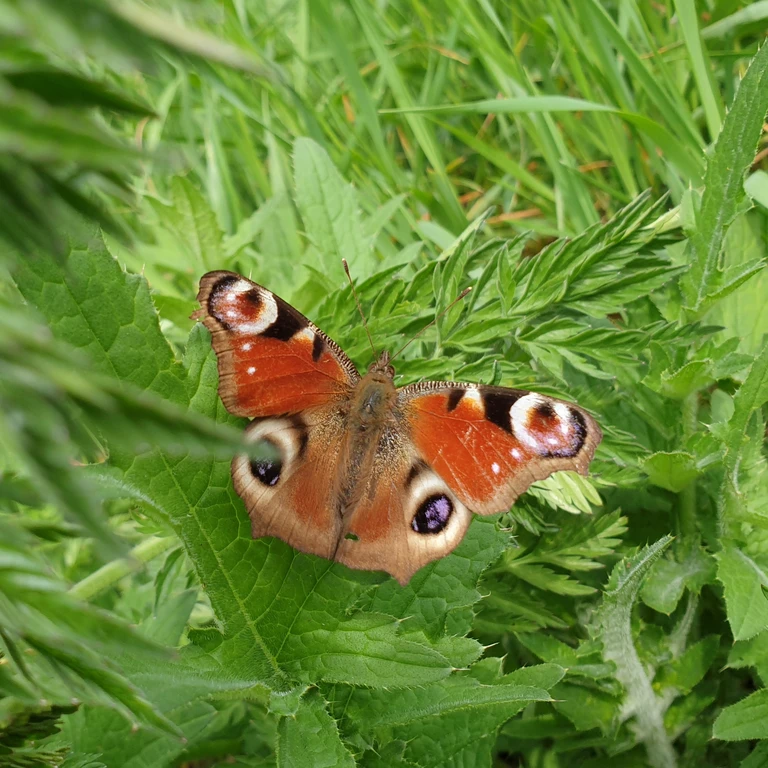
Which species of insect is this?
Aglais io
